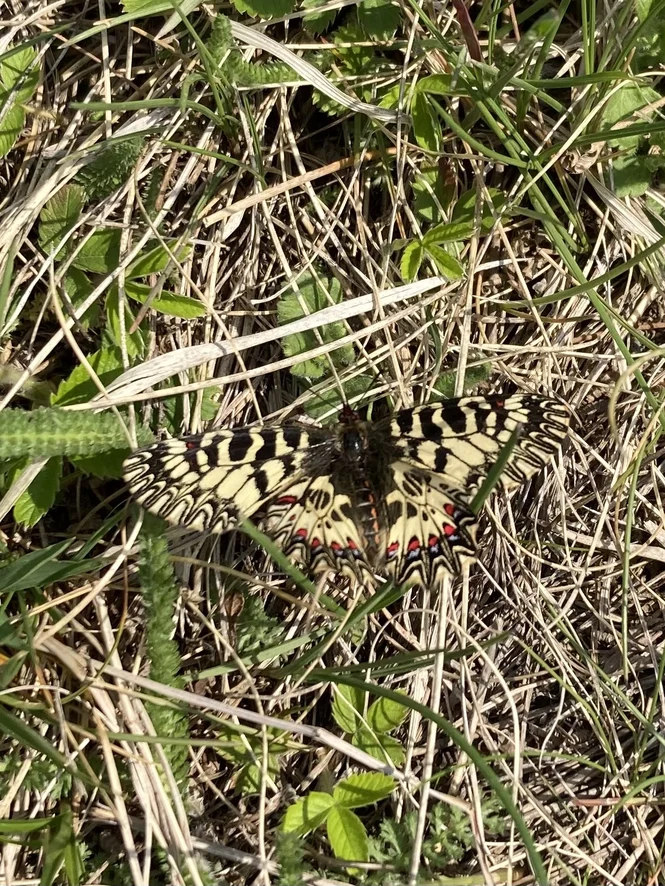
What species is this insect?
Zerynthia polyxena
